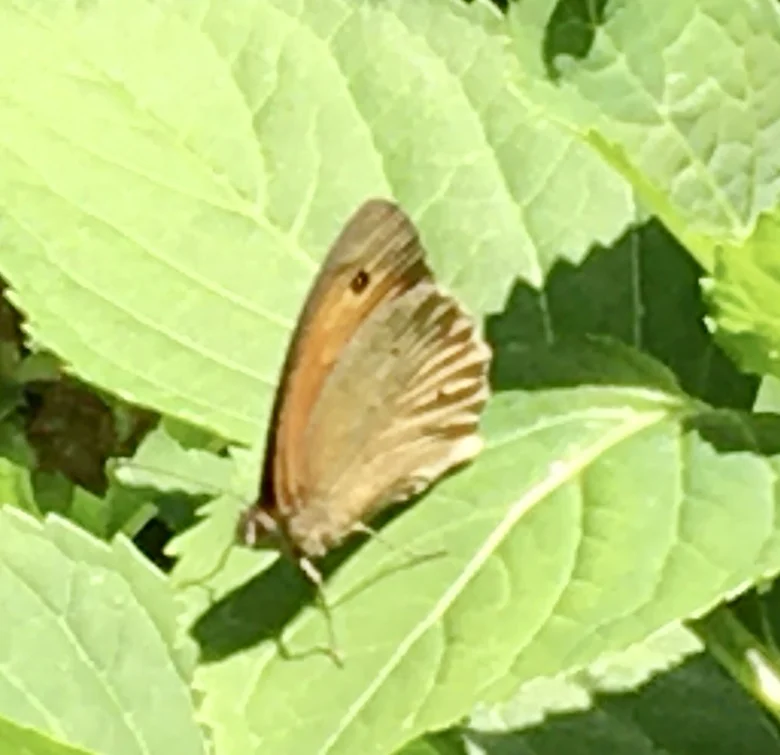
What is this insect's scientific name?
Maniola jurtina
